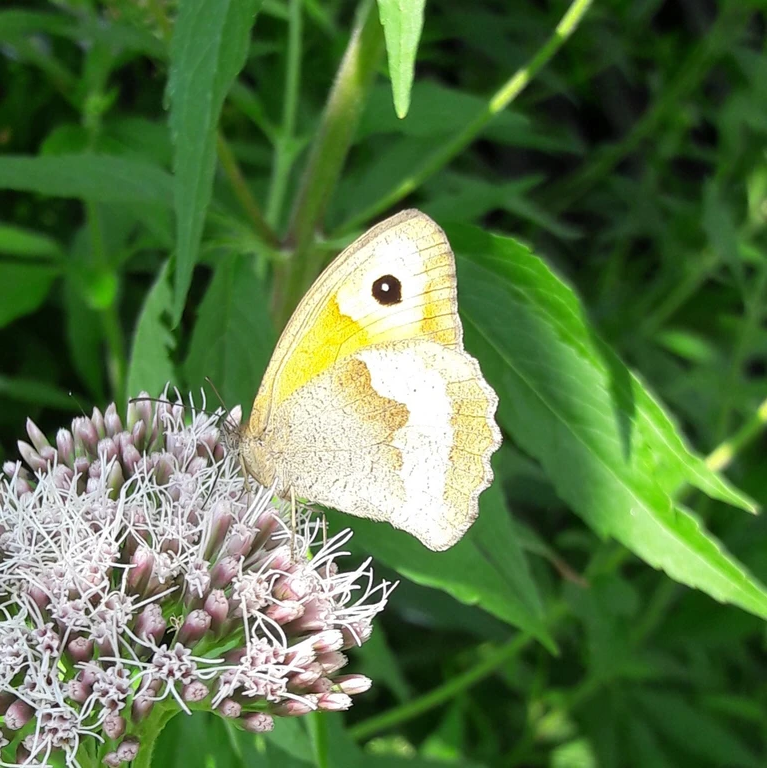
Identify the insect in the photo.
Maniola jurtina
